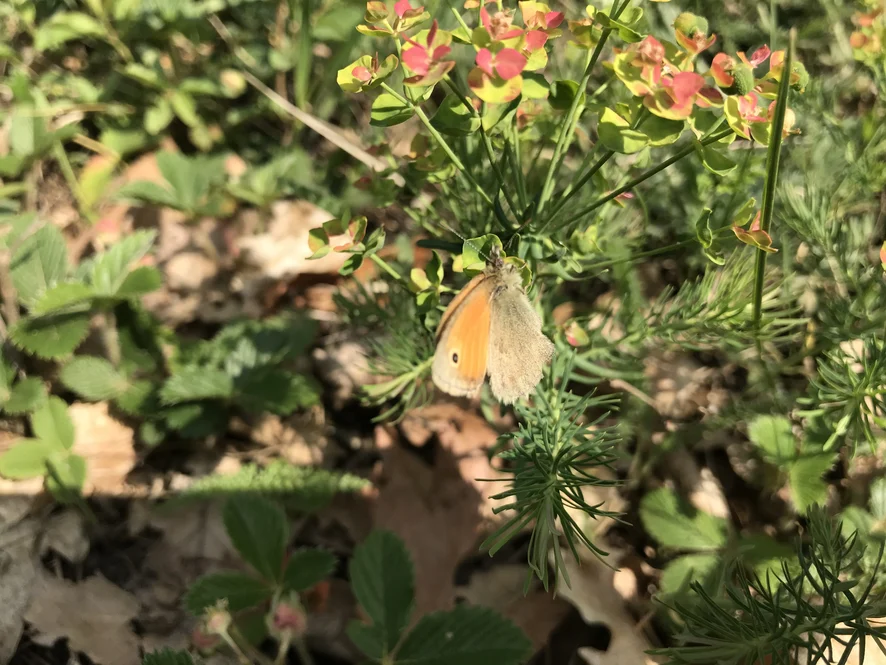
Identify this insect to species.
Coenonympha pamphilus
